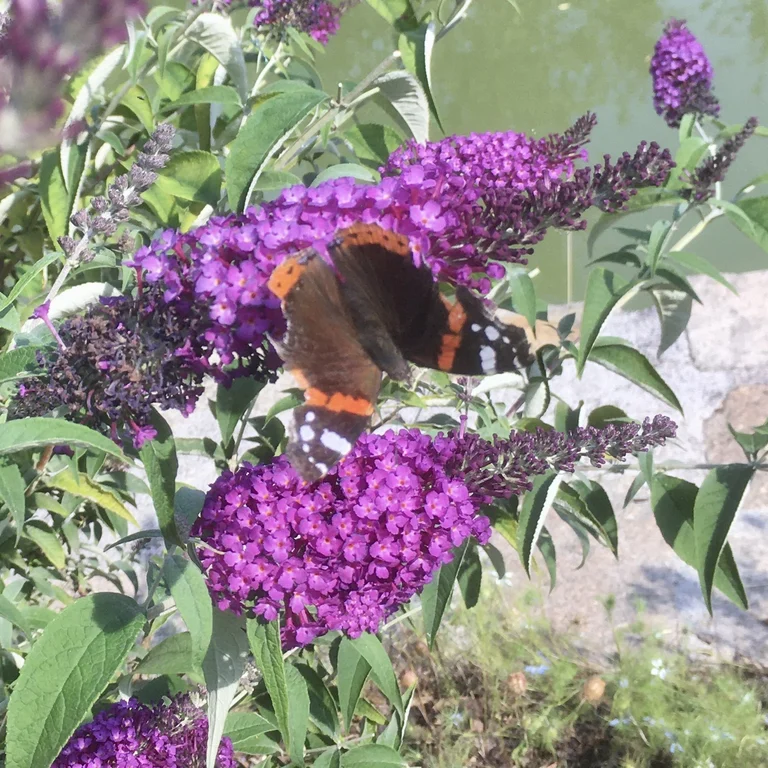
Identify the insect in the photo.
Vanessa atalanta
